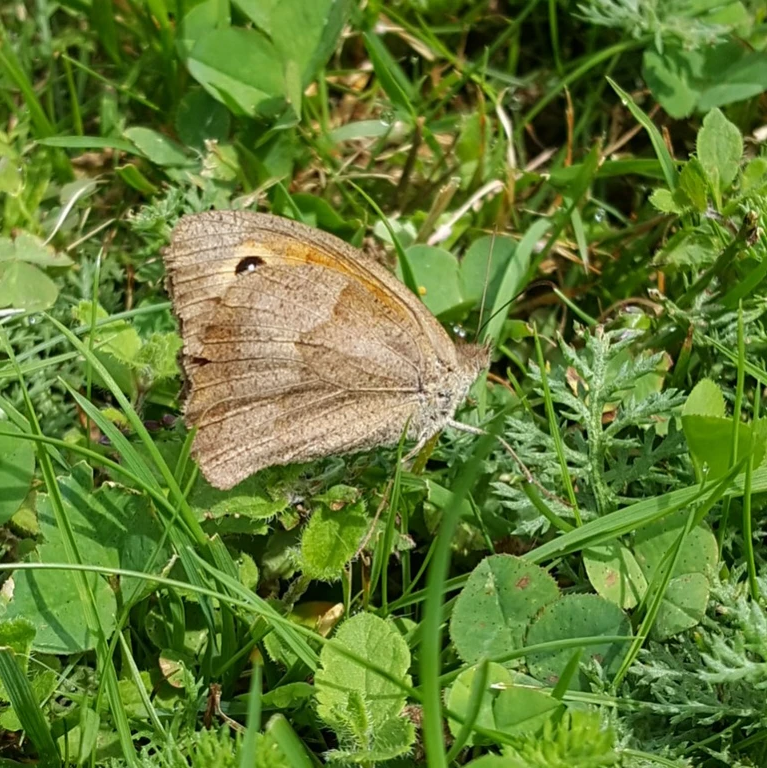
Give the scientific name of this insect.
Maniola jurtina
